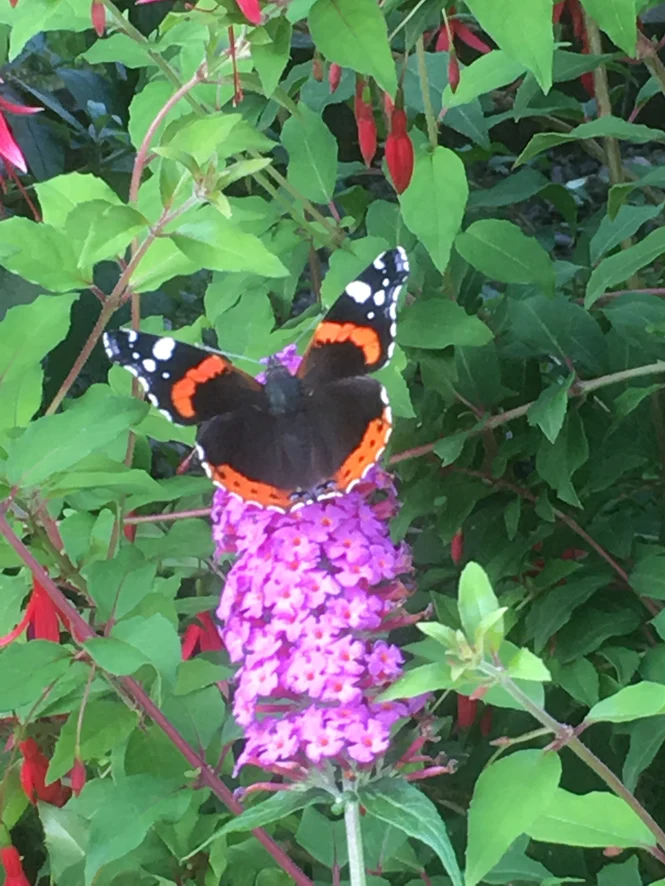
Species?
Vanessa atalanta
